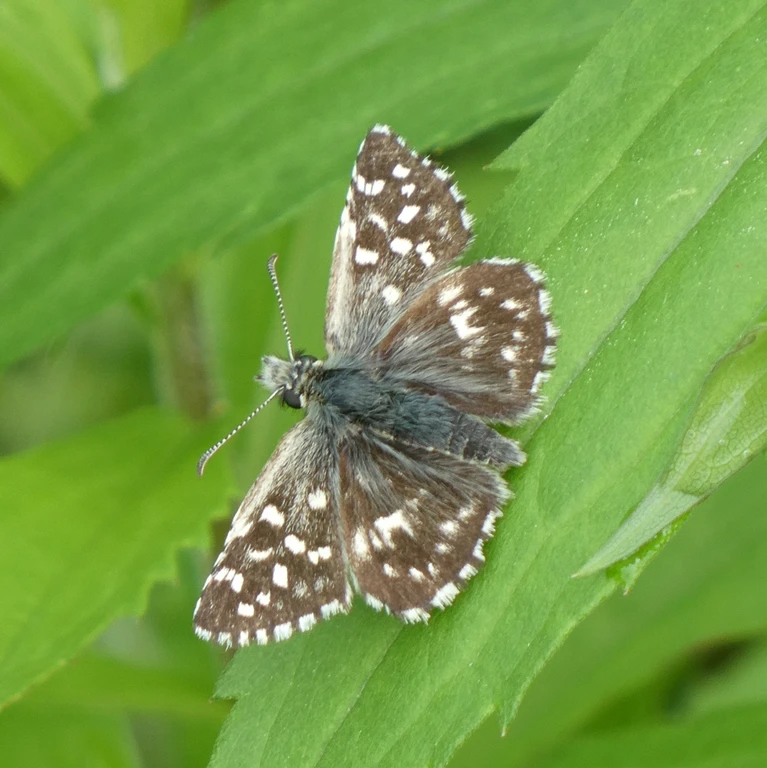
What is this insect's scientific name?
Pyrgus malvae
